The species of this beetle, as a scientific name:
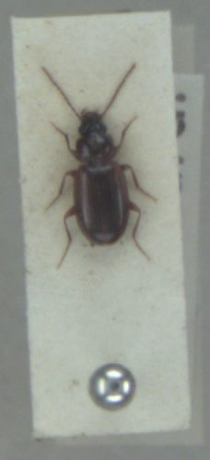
Trechus quadristriatus
